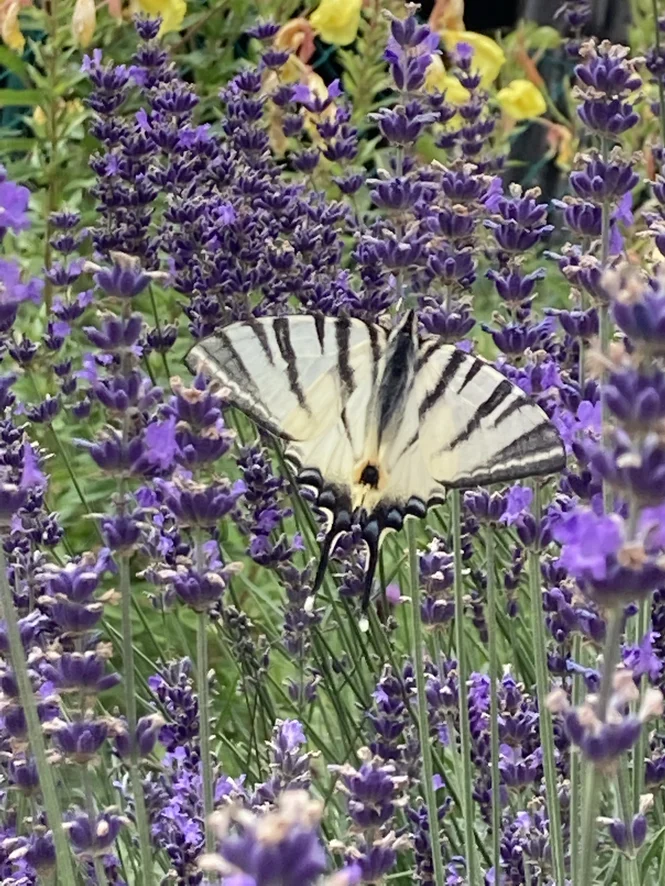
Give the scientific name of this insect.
Iphiclides podalirius
